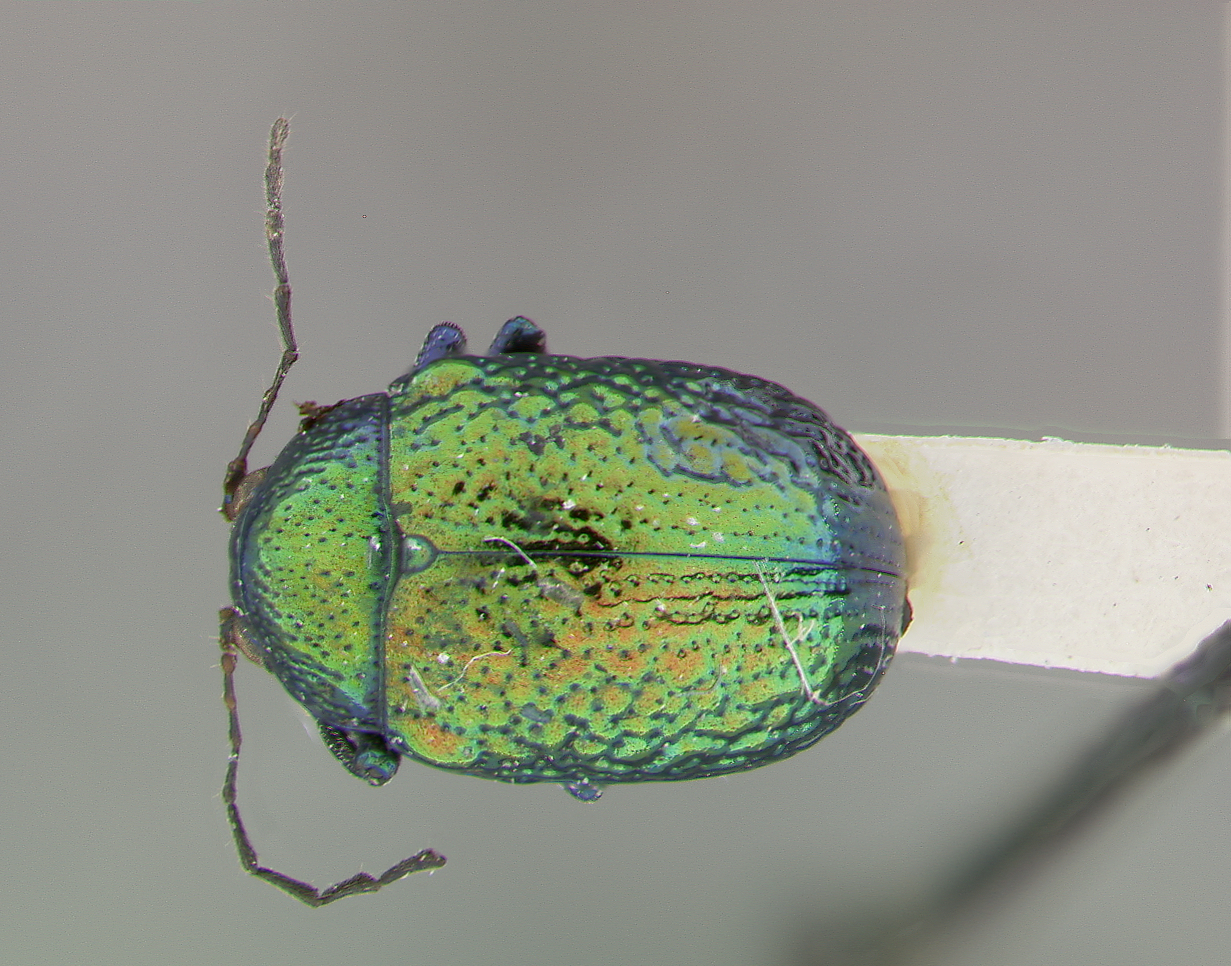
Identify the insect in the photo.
Colaspoides subtuberculata
